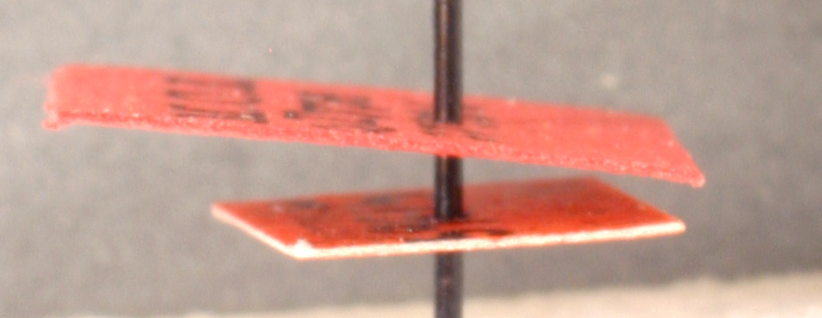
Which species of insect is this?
Leptothorax pleuriticus
